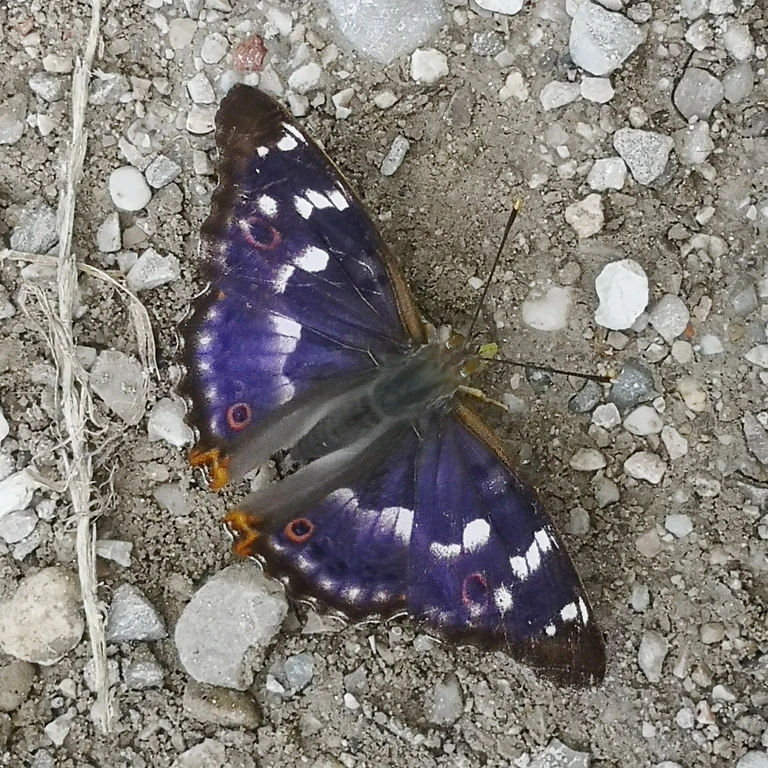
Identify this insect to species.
Apatura ilia
